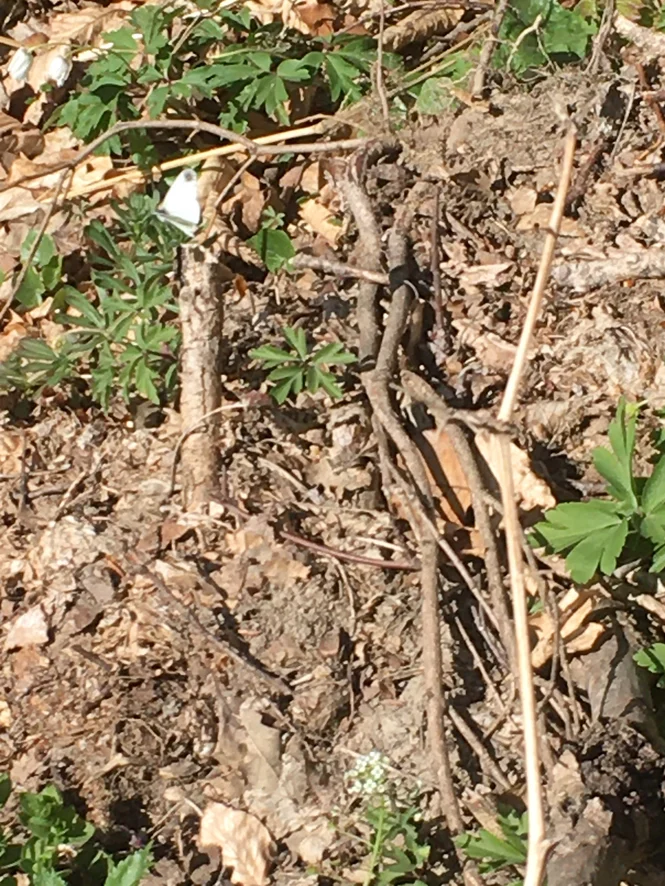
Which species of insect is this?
Leptidea sinapis/juvernica
